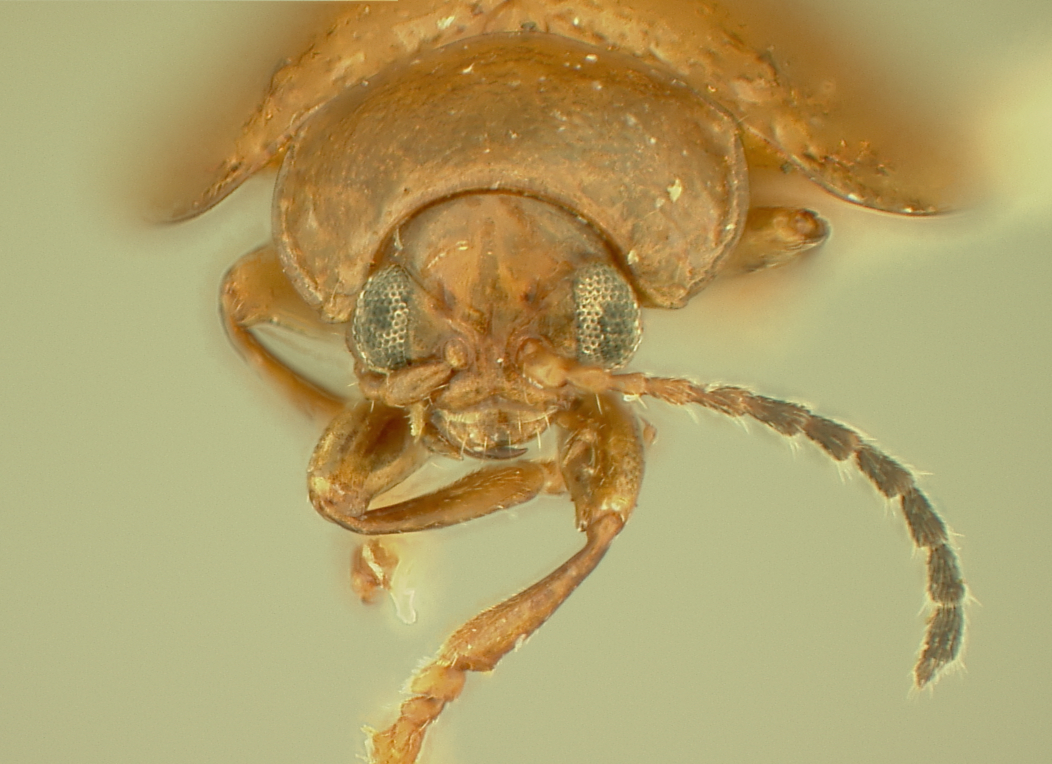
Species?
Erystus luzonicus
